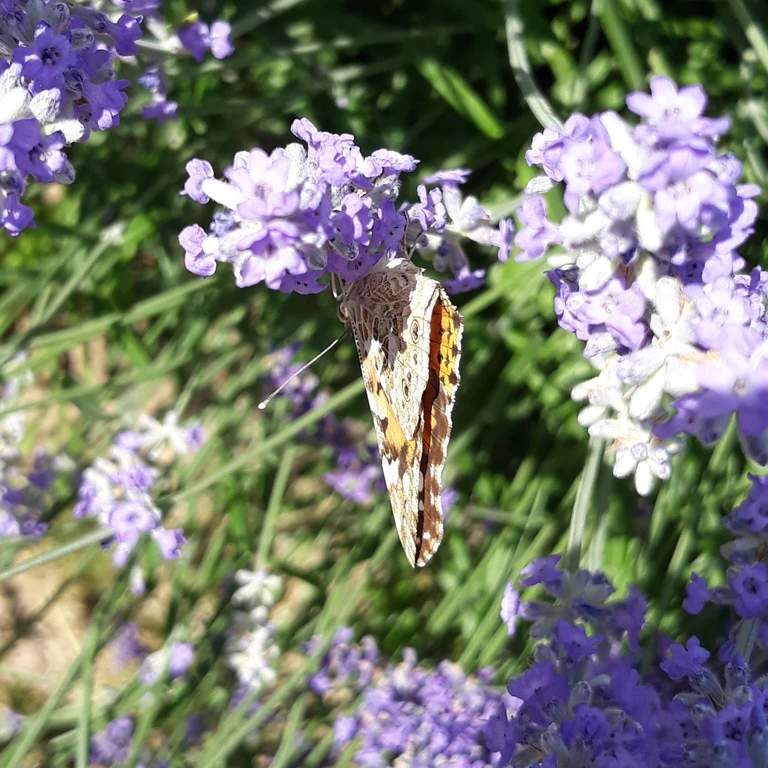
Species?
Vanessa cardui
